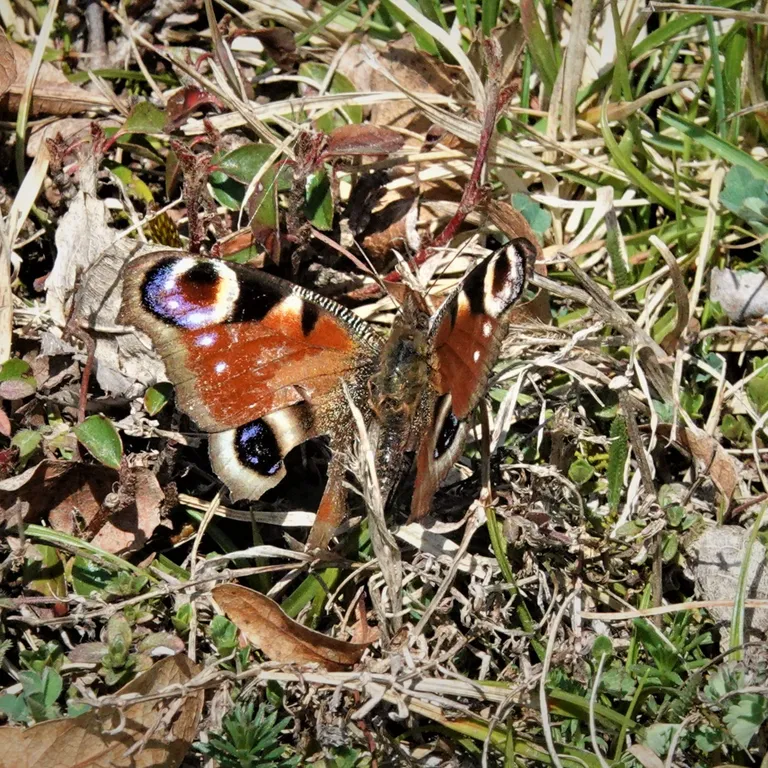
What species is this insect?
Aglais io
